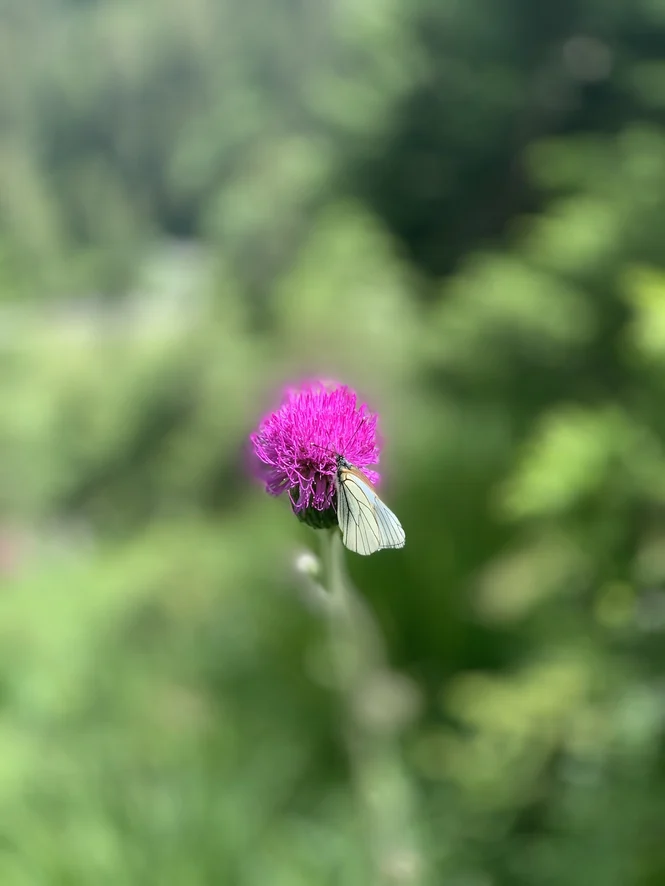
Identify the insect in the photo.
Aporia crataegi
